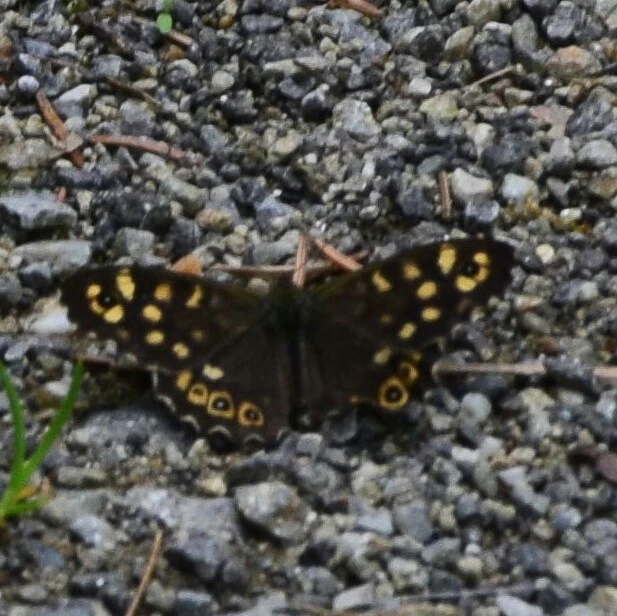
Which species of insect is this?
Pararge aegeria
